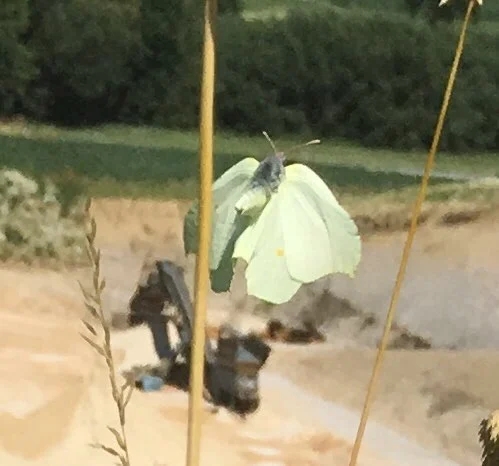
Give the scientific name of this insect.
Gonepteryx rhamni
